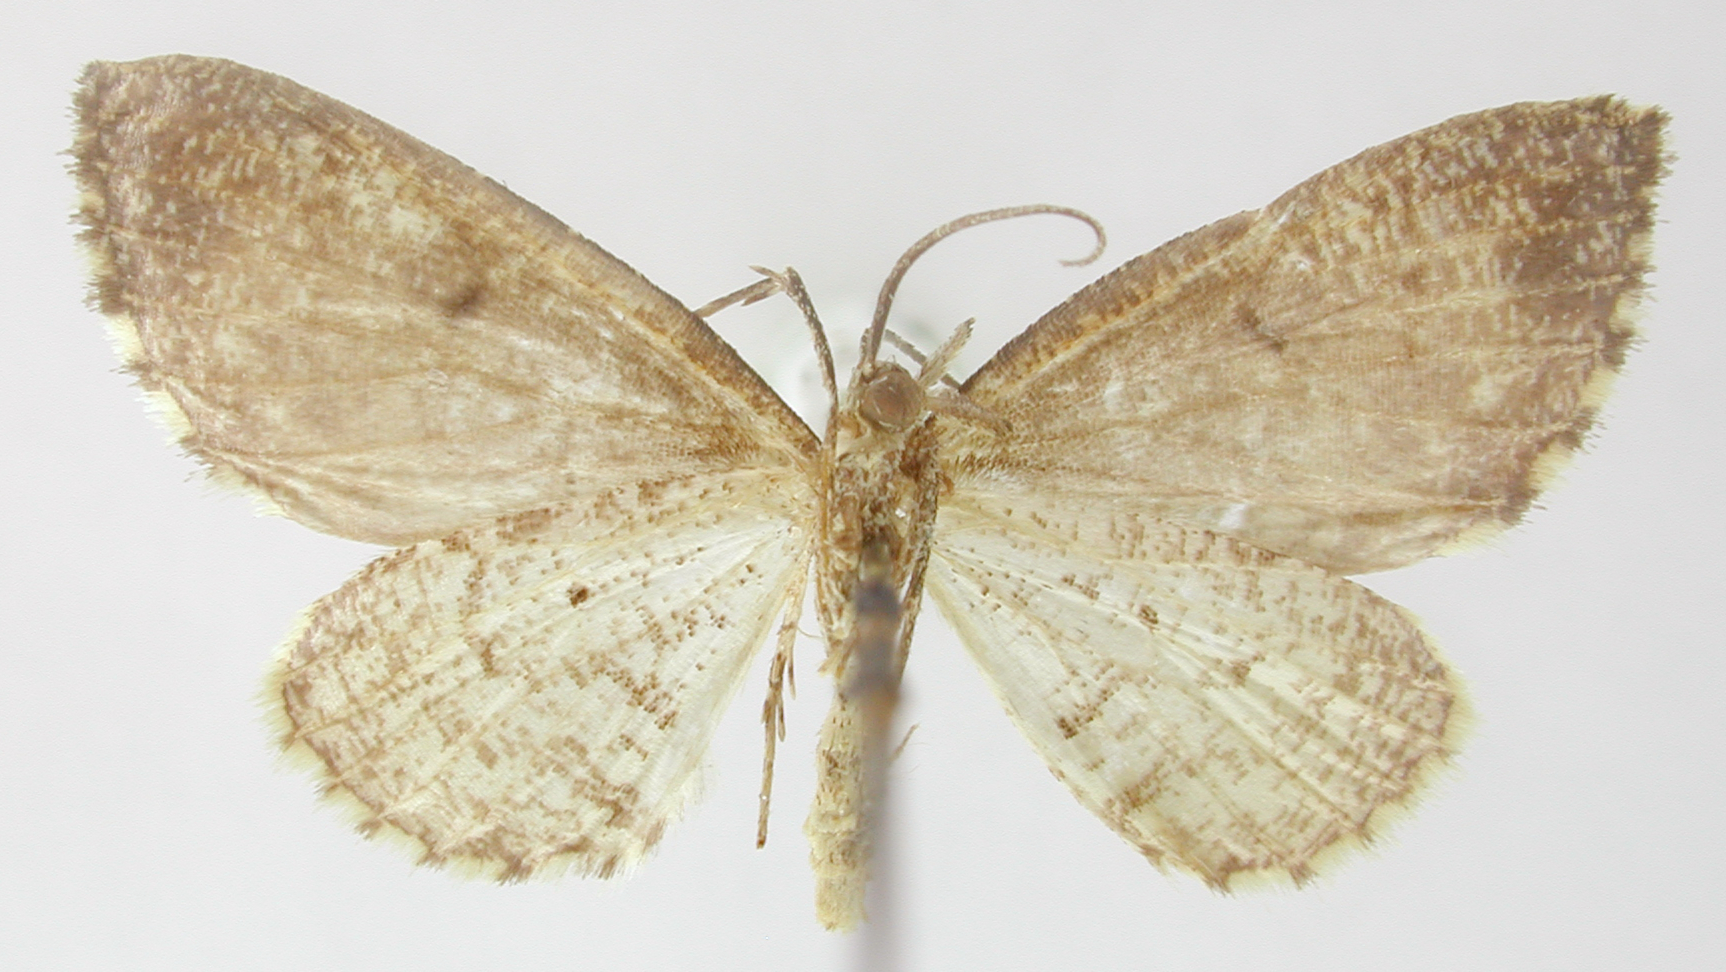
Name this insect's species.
Psaliodes apicenotata
